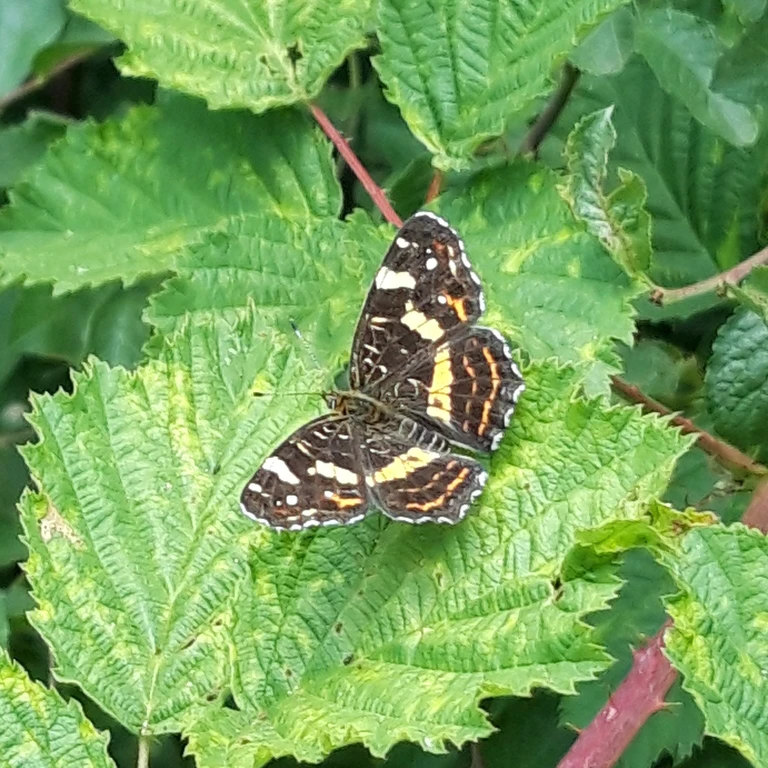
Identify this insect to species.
Araschnia levana
